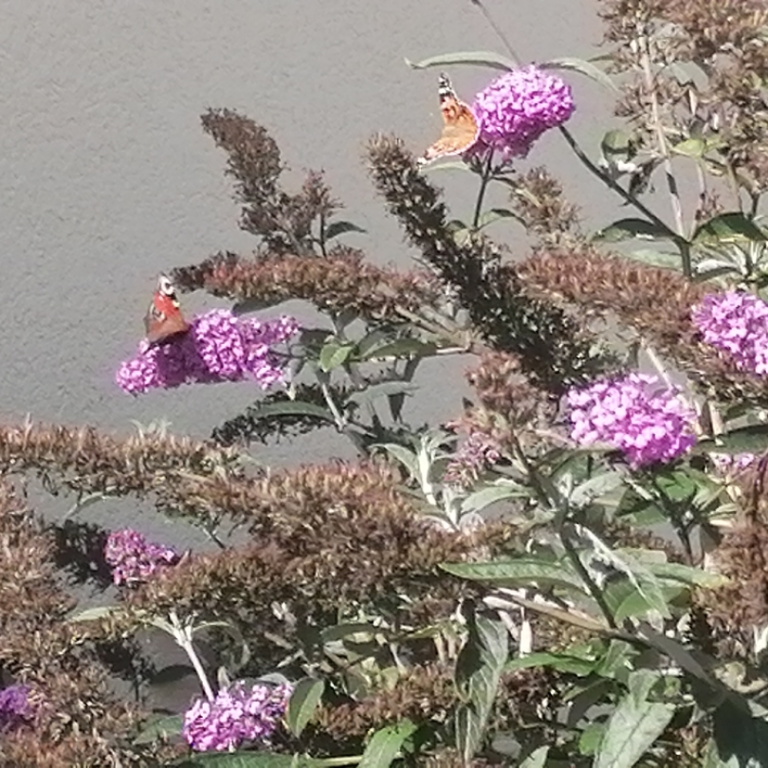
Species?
Aglais io
